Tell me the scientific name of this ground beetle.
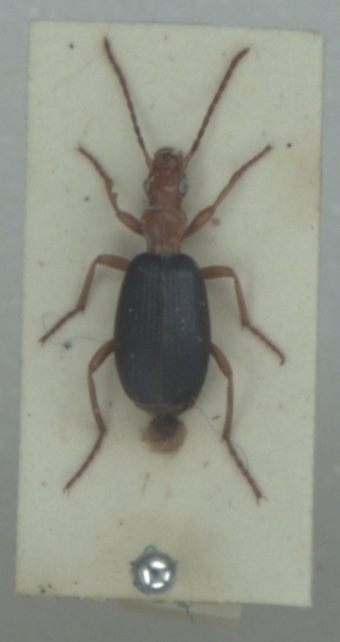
Brachinus crepitans
